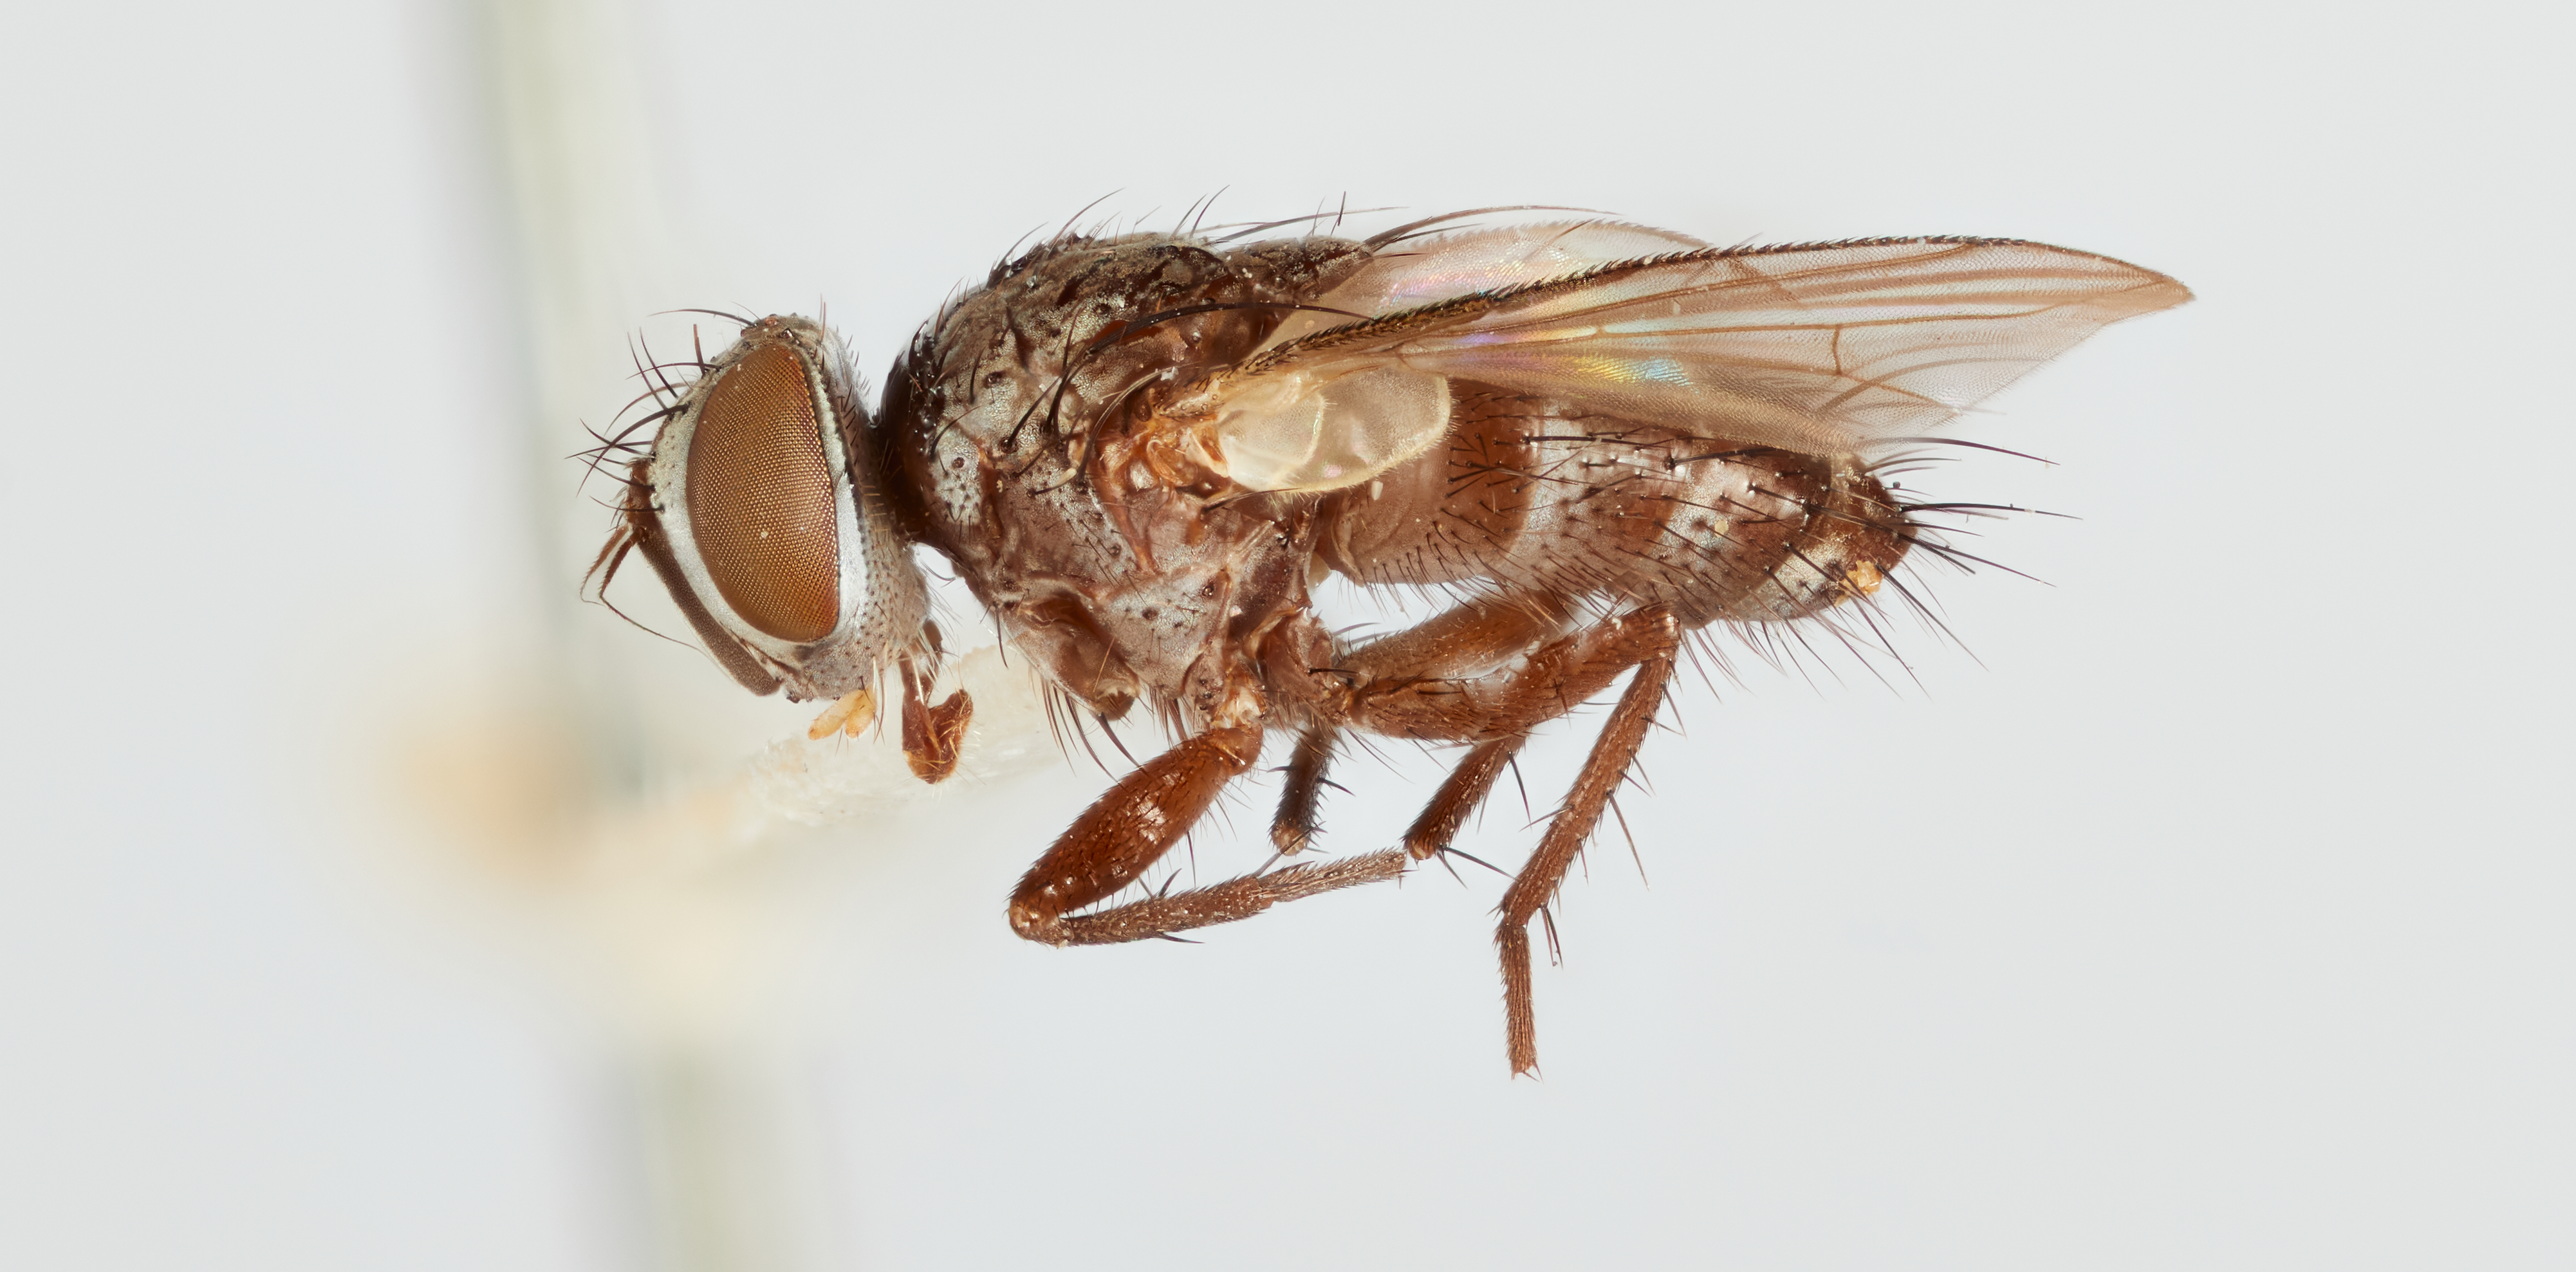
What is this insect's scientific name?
Lixophaga mediocris
